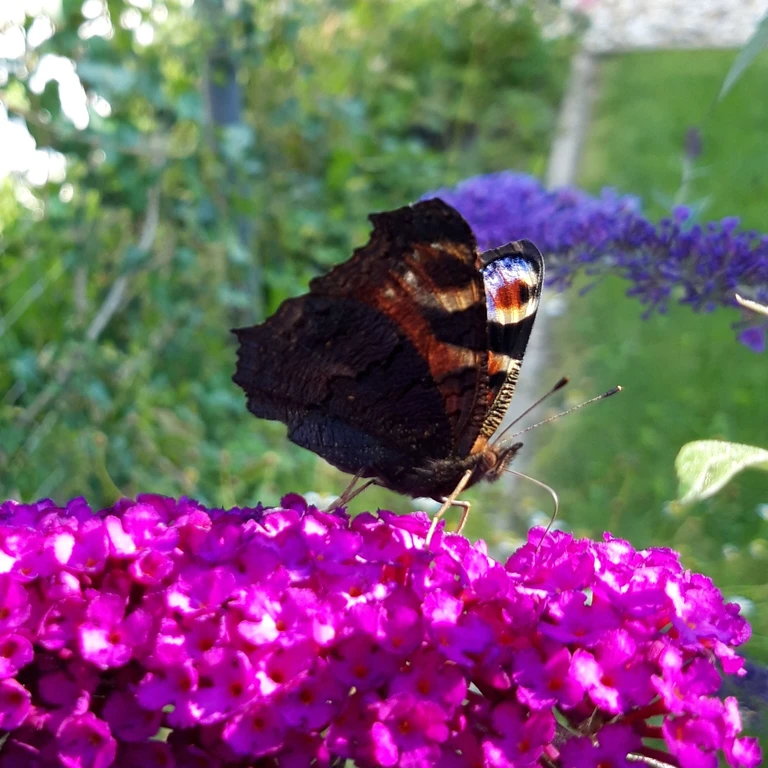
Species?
Aglais io
